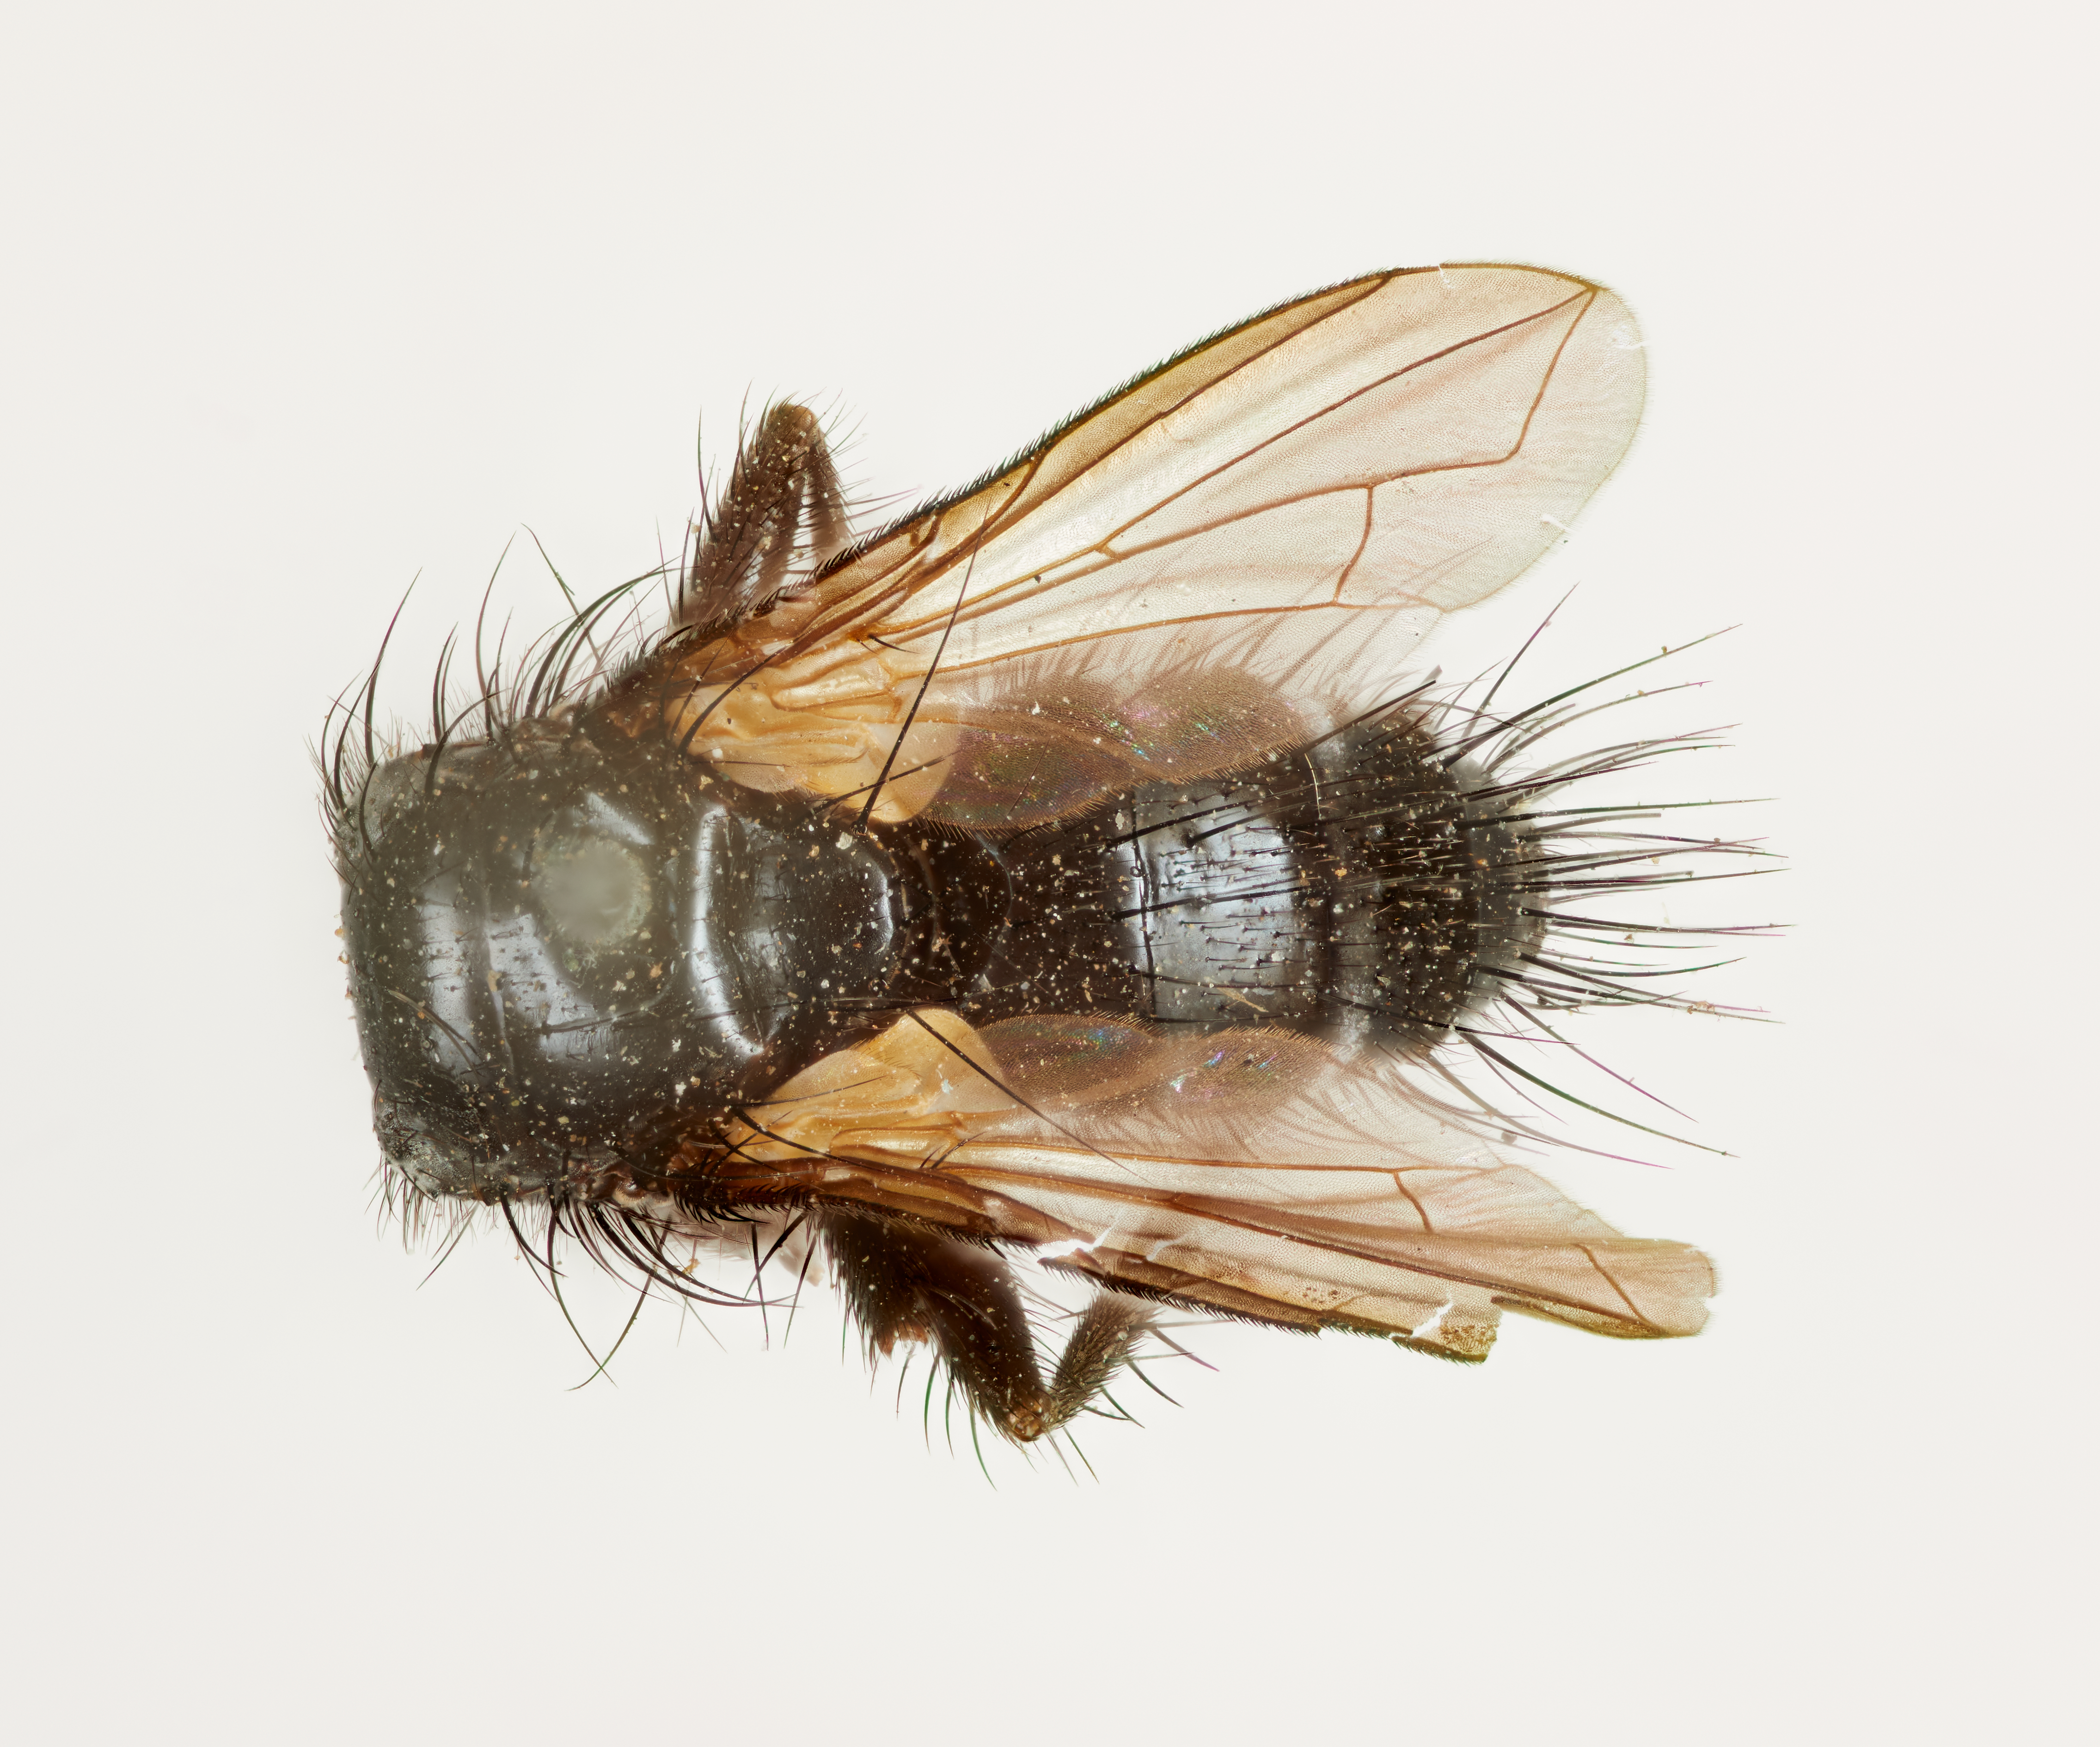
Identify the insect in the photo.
Admontia limata
